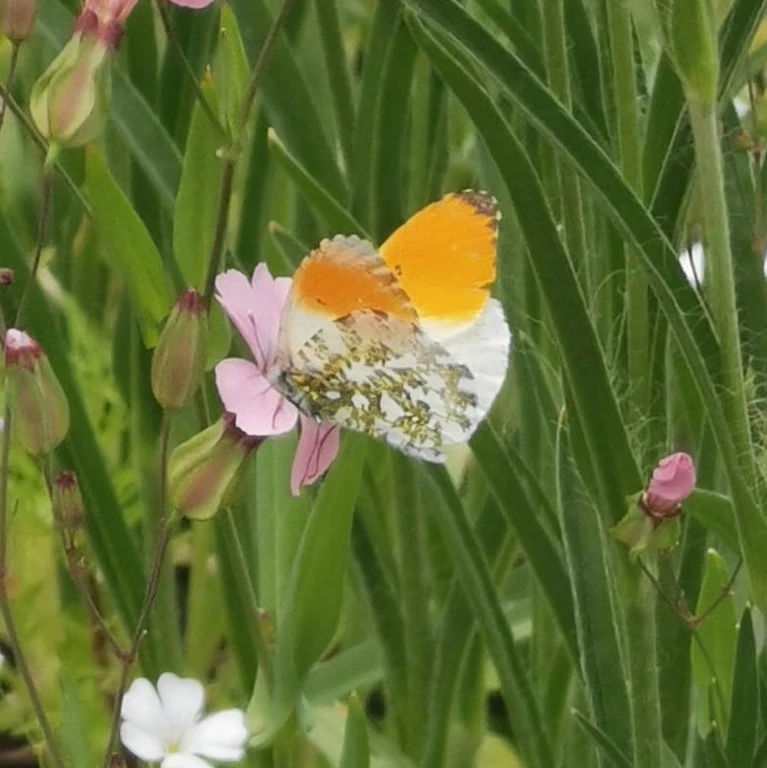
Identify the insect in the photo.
Anthocharis cardamines
